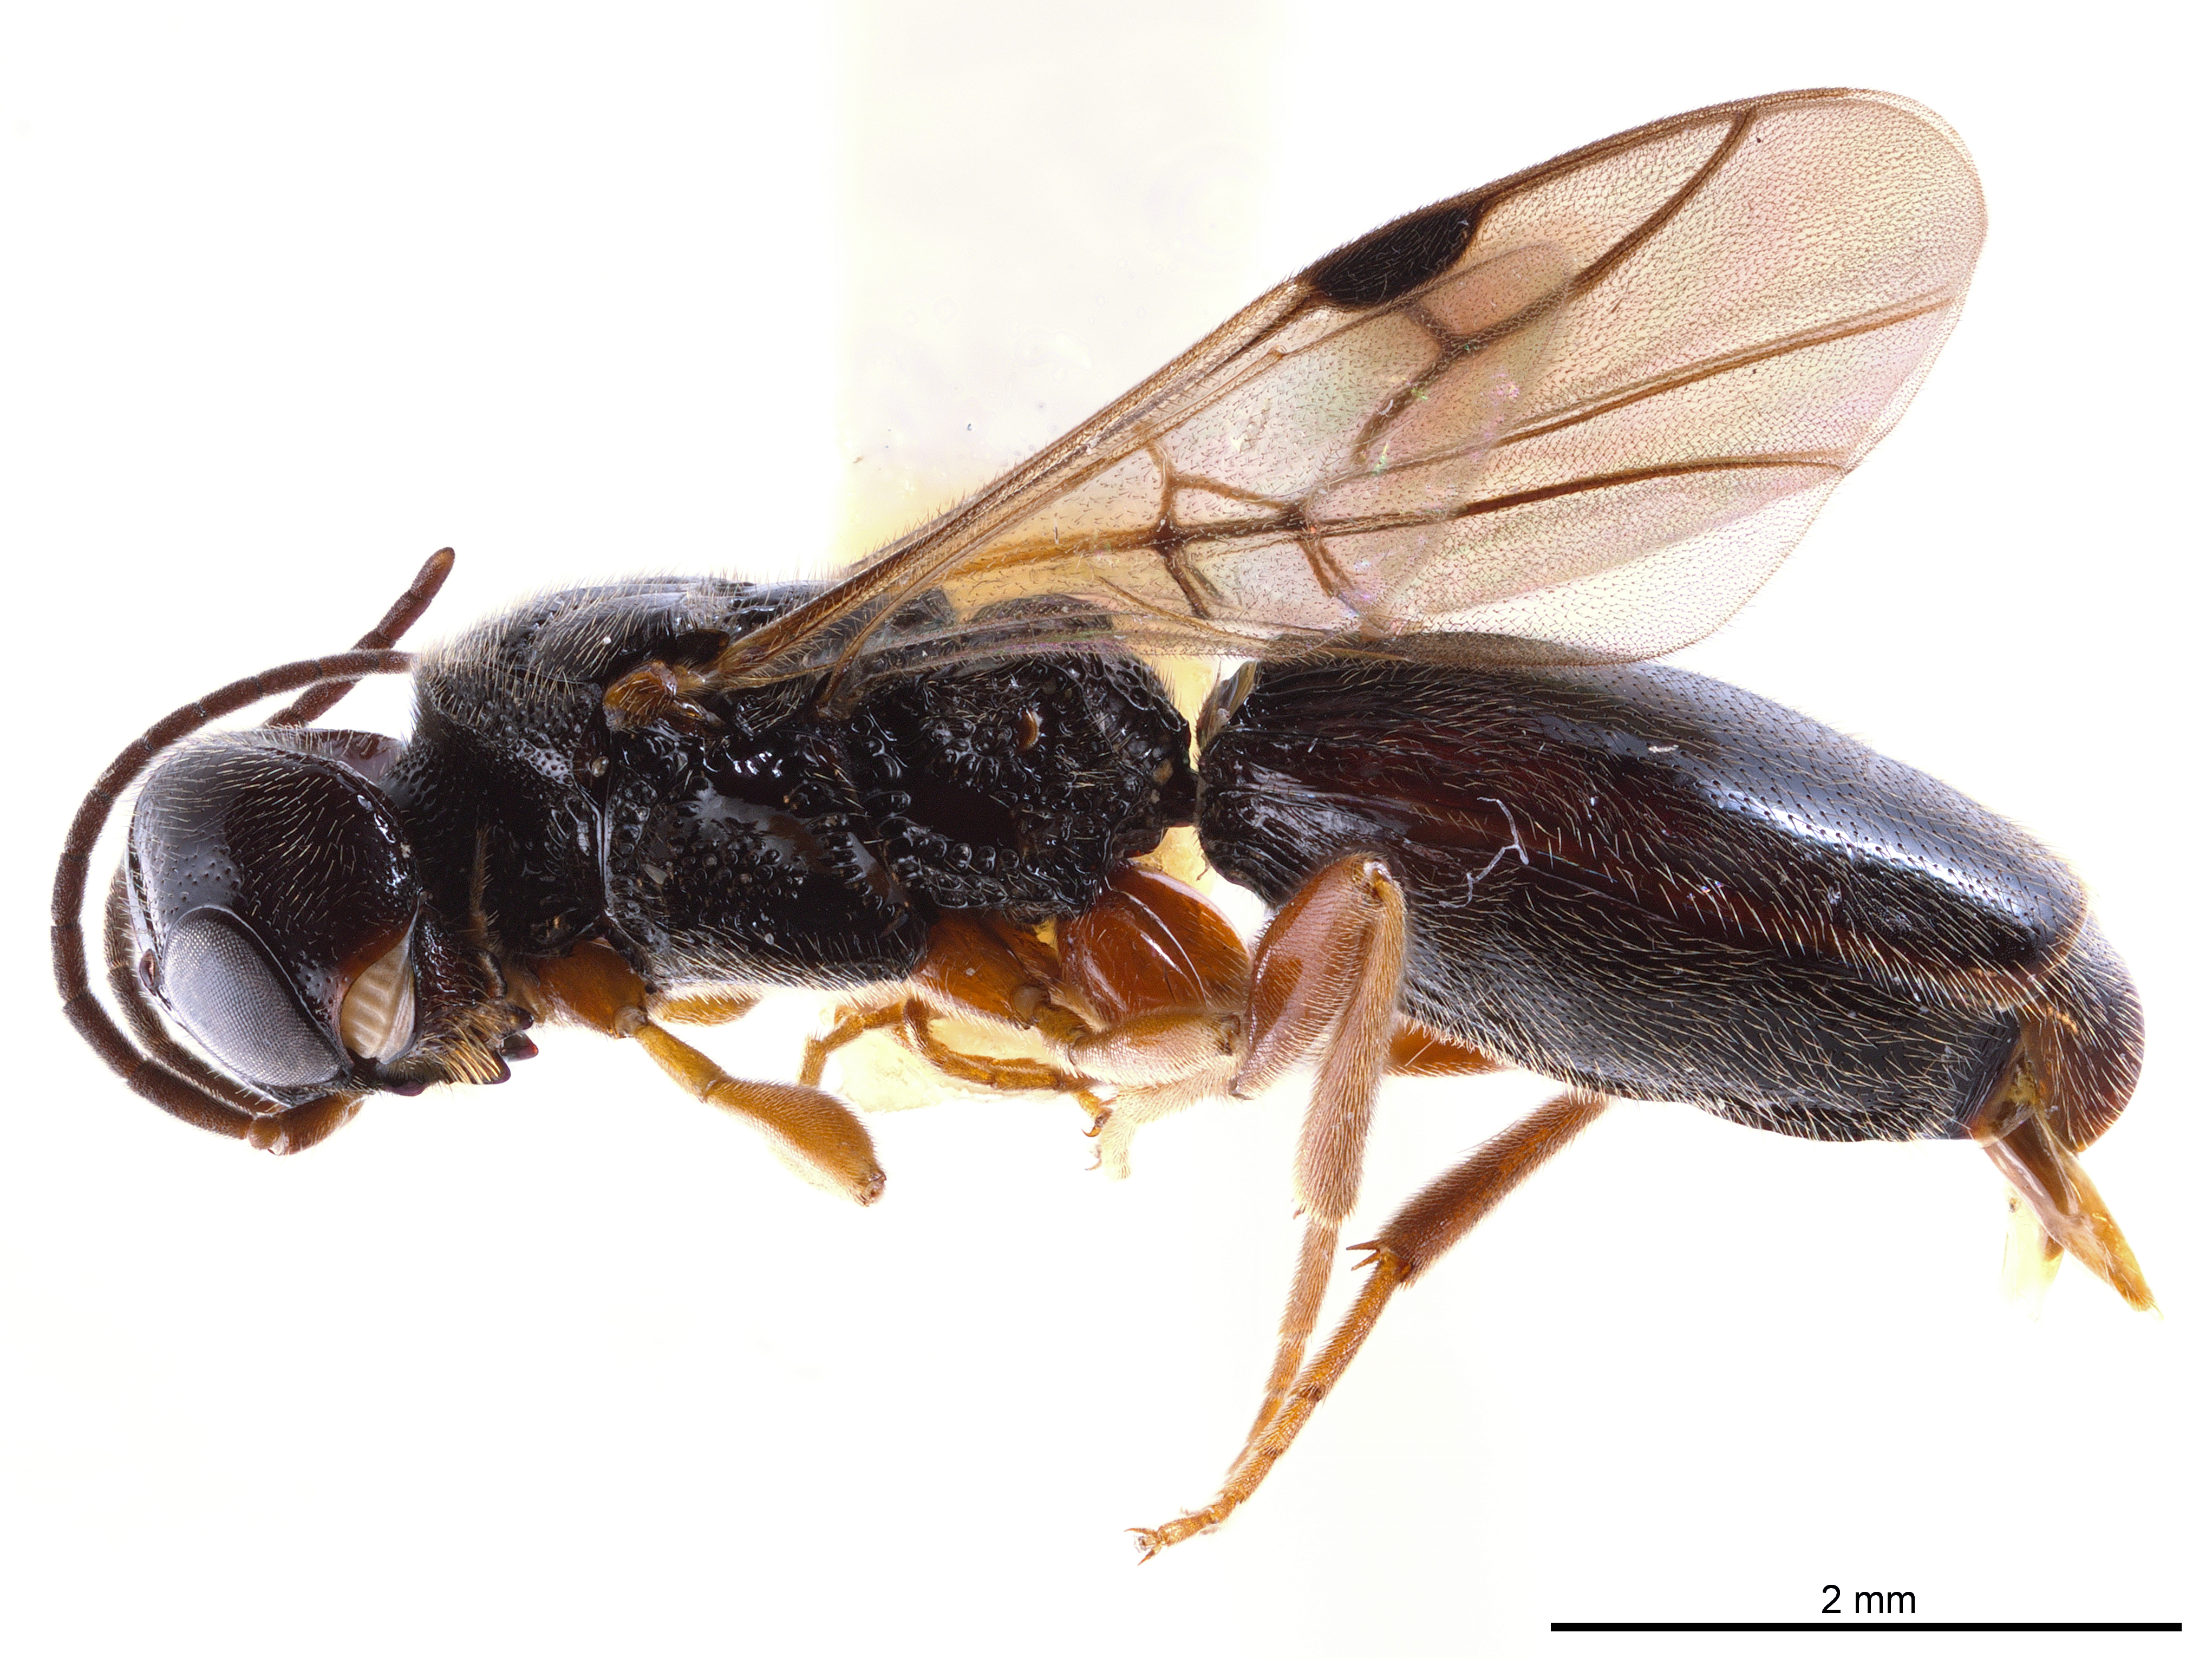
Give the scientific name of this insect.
Vanhornia eucnemidarum
